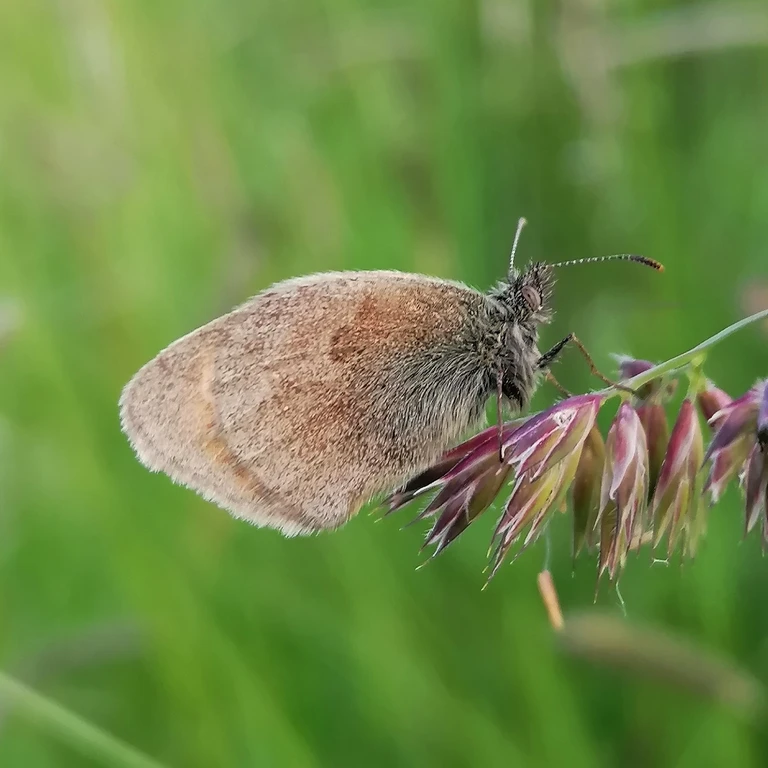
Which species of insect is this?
Coenonympha pamphilus
